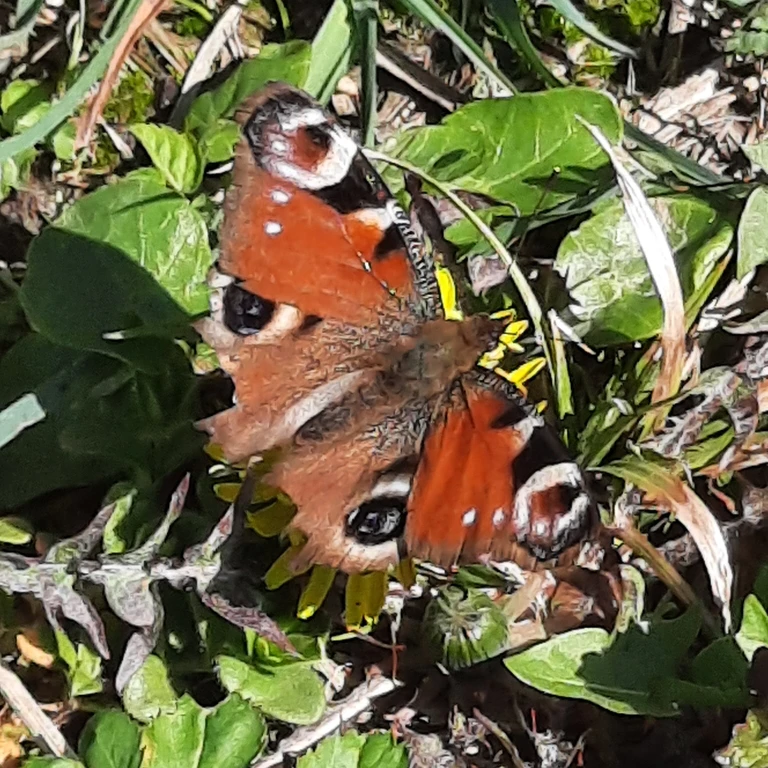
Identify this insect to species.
Aglais io
